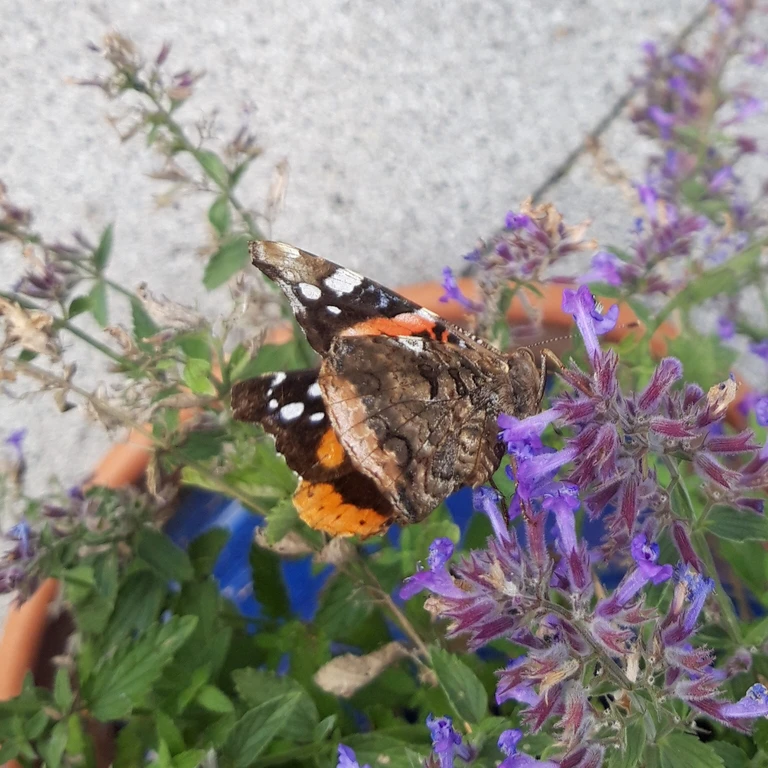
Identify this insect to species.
Vanessa atalanta
